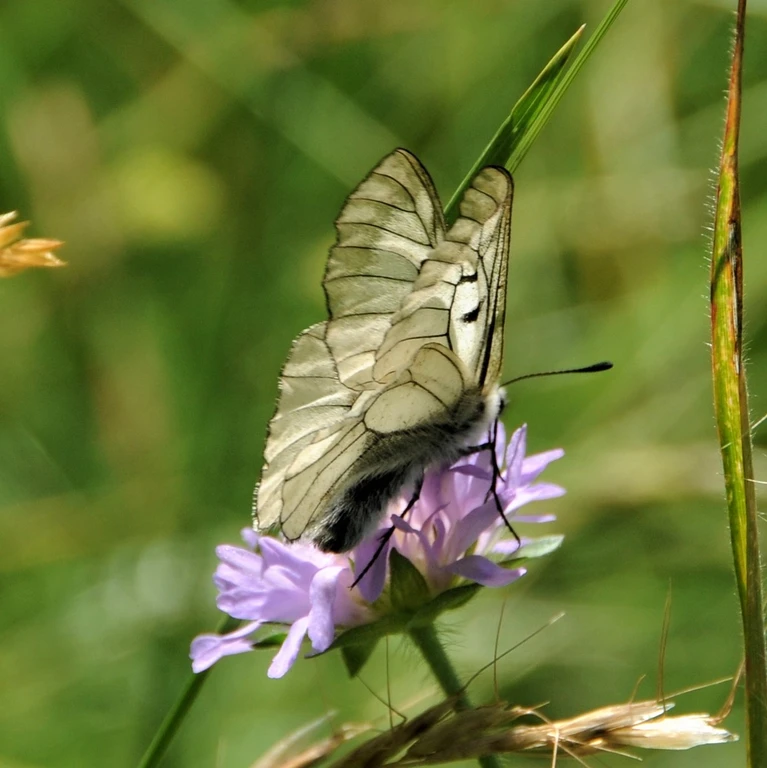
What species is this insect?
Parnassius mnemosyne
